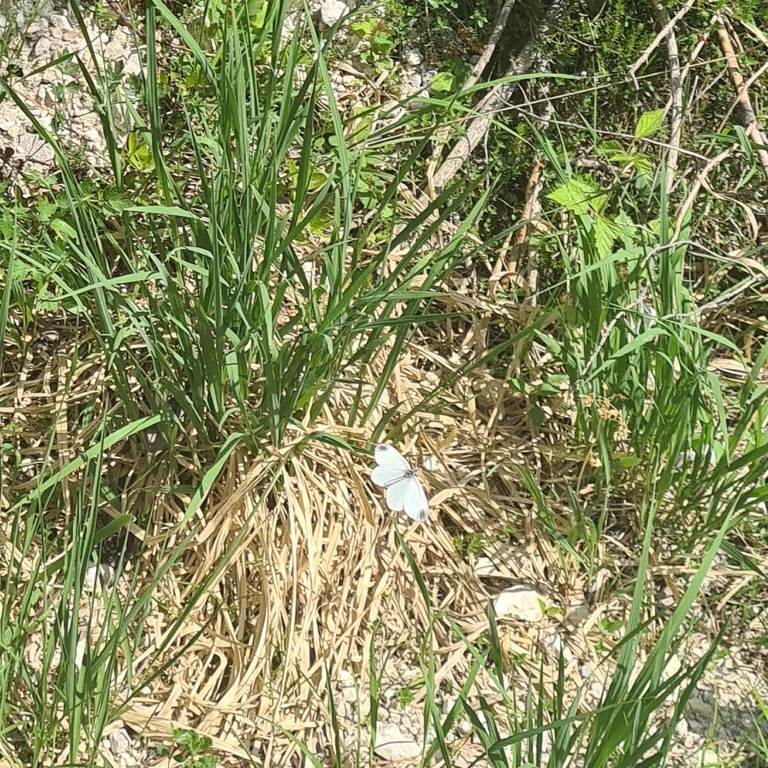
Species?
Leptidea sinapis/juvernica
